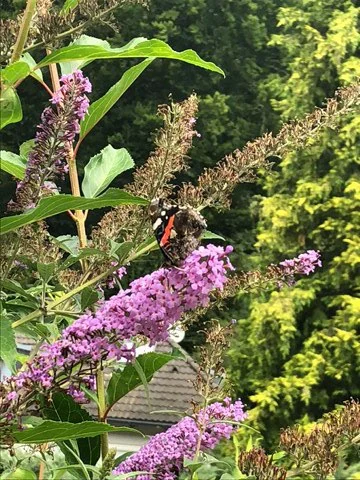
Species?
Vanessa atalanta
